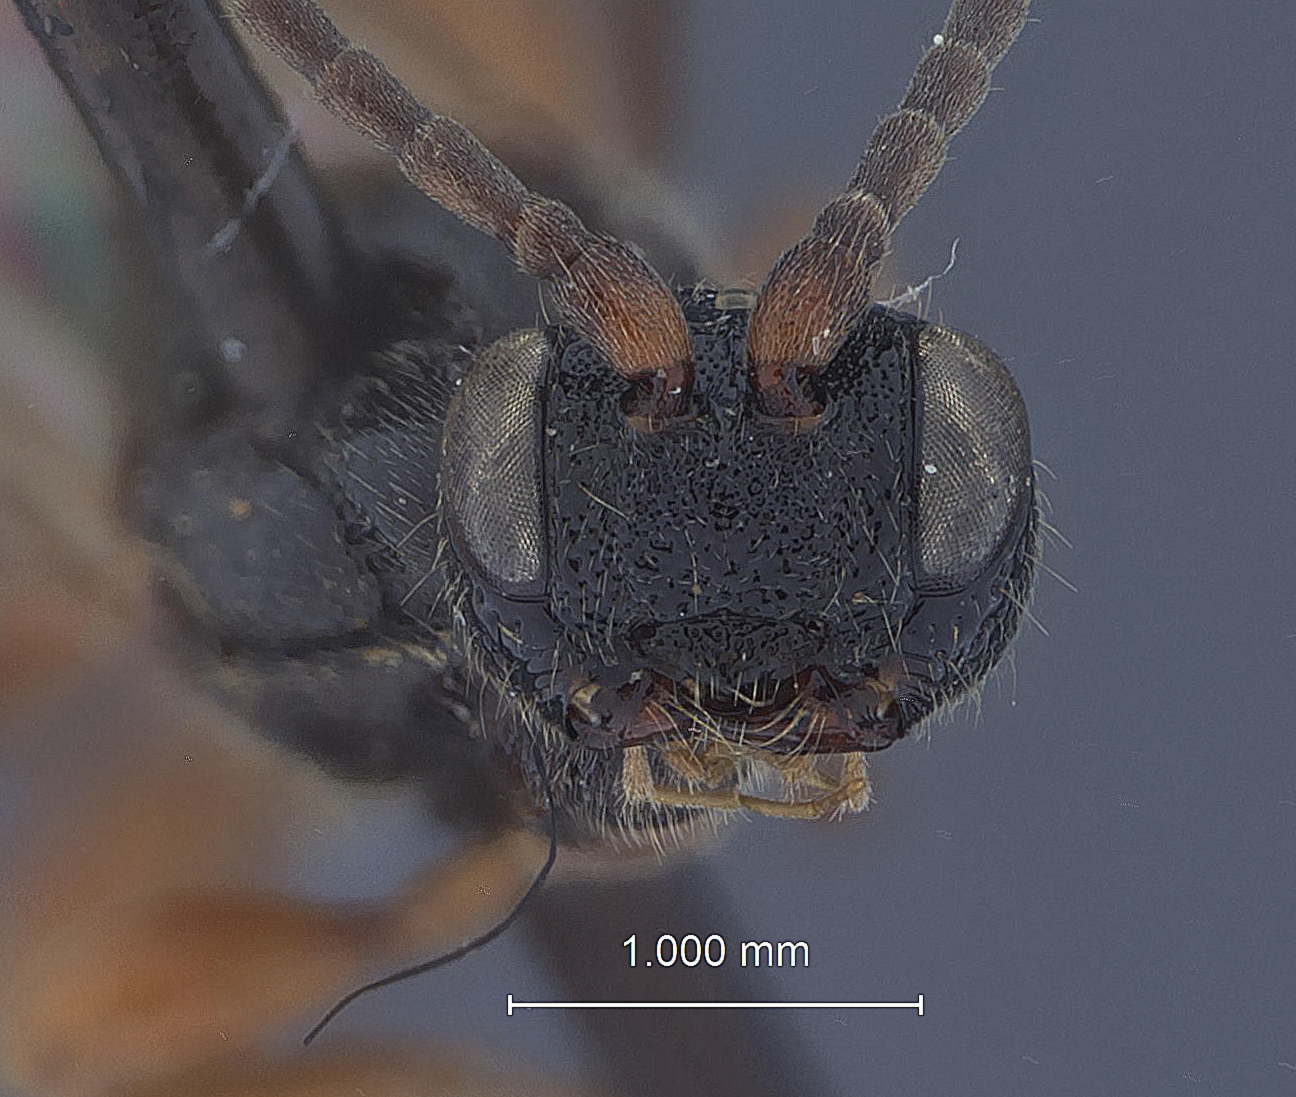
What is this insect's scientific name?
Aplomerus robustus
